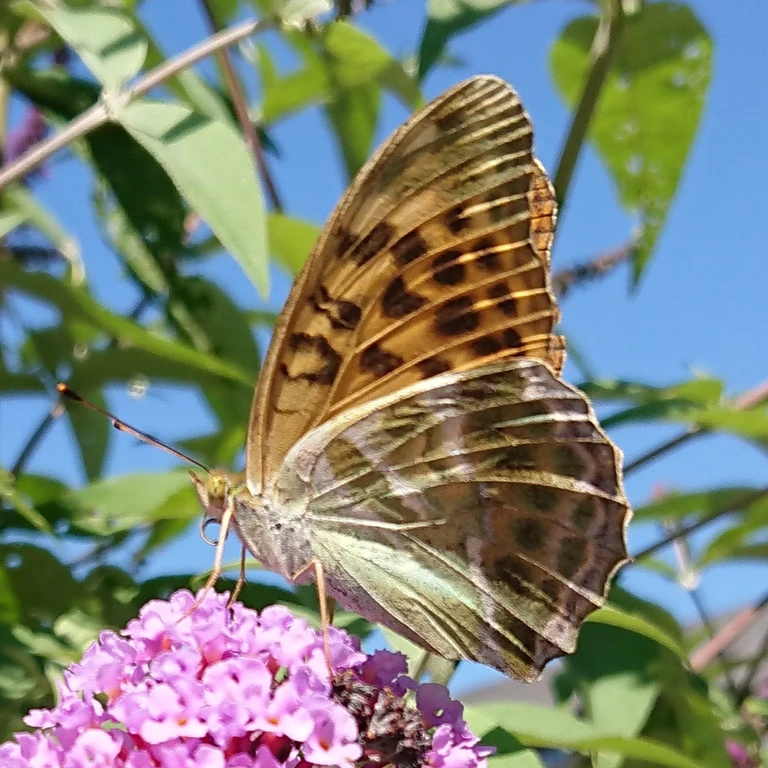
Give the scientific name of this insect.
Argynnis paphia
